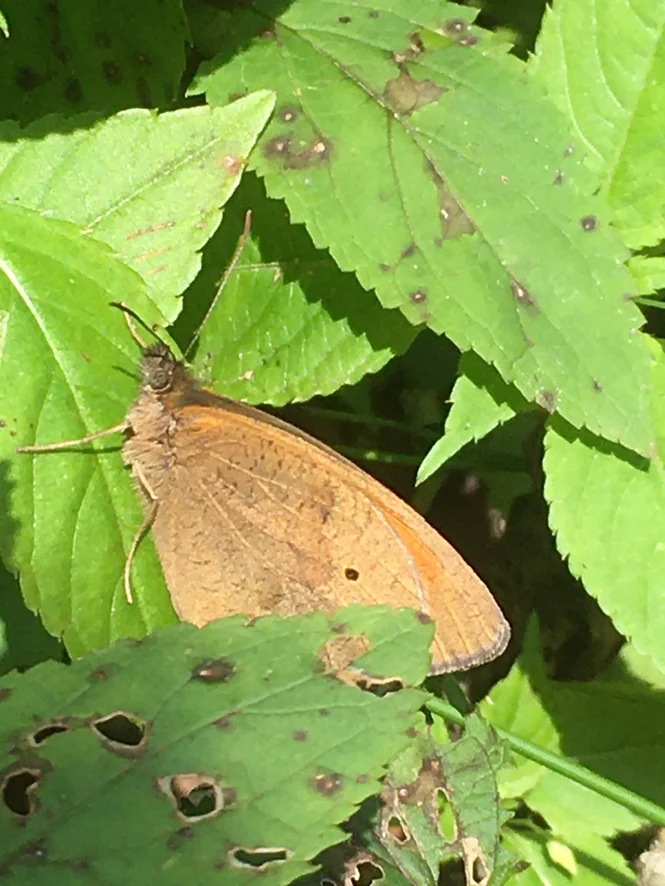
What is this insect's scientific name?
Maniola jurtina
